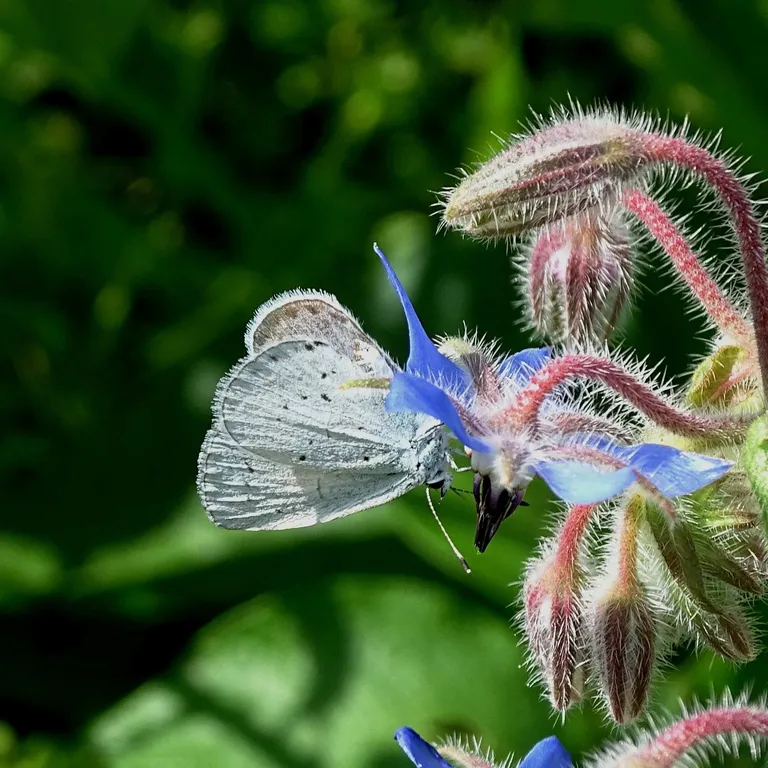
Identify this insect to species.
Celastrina argiolus
